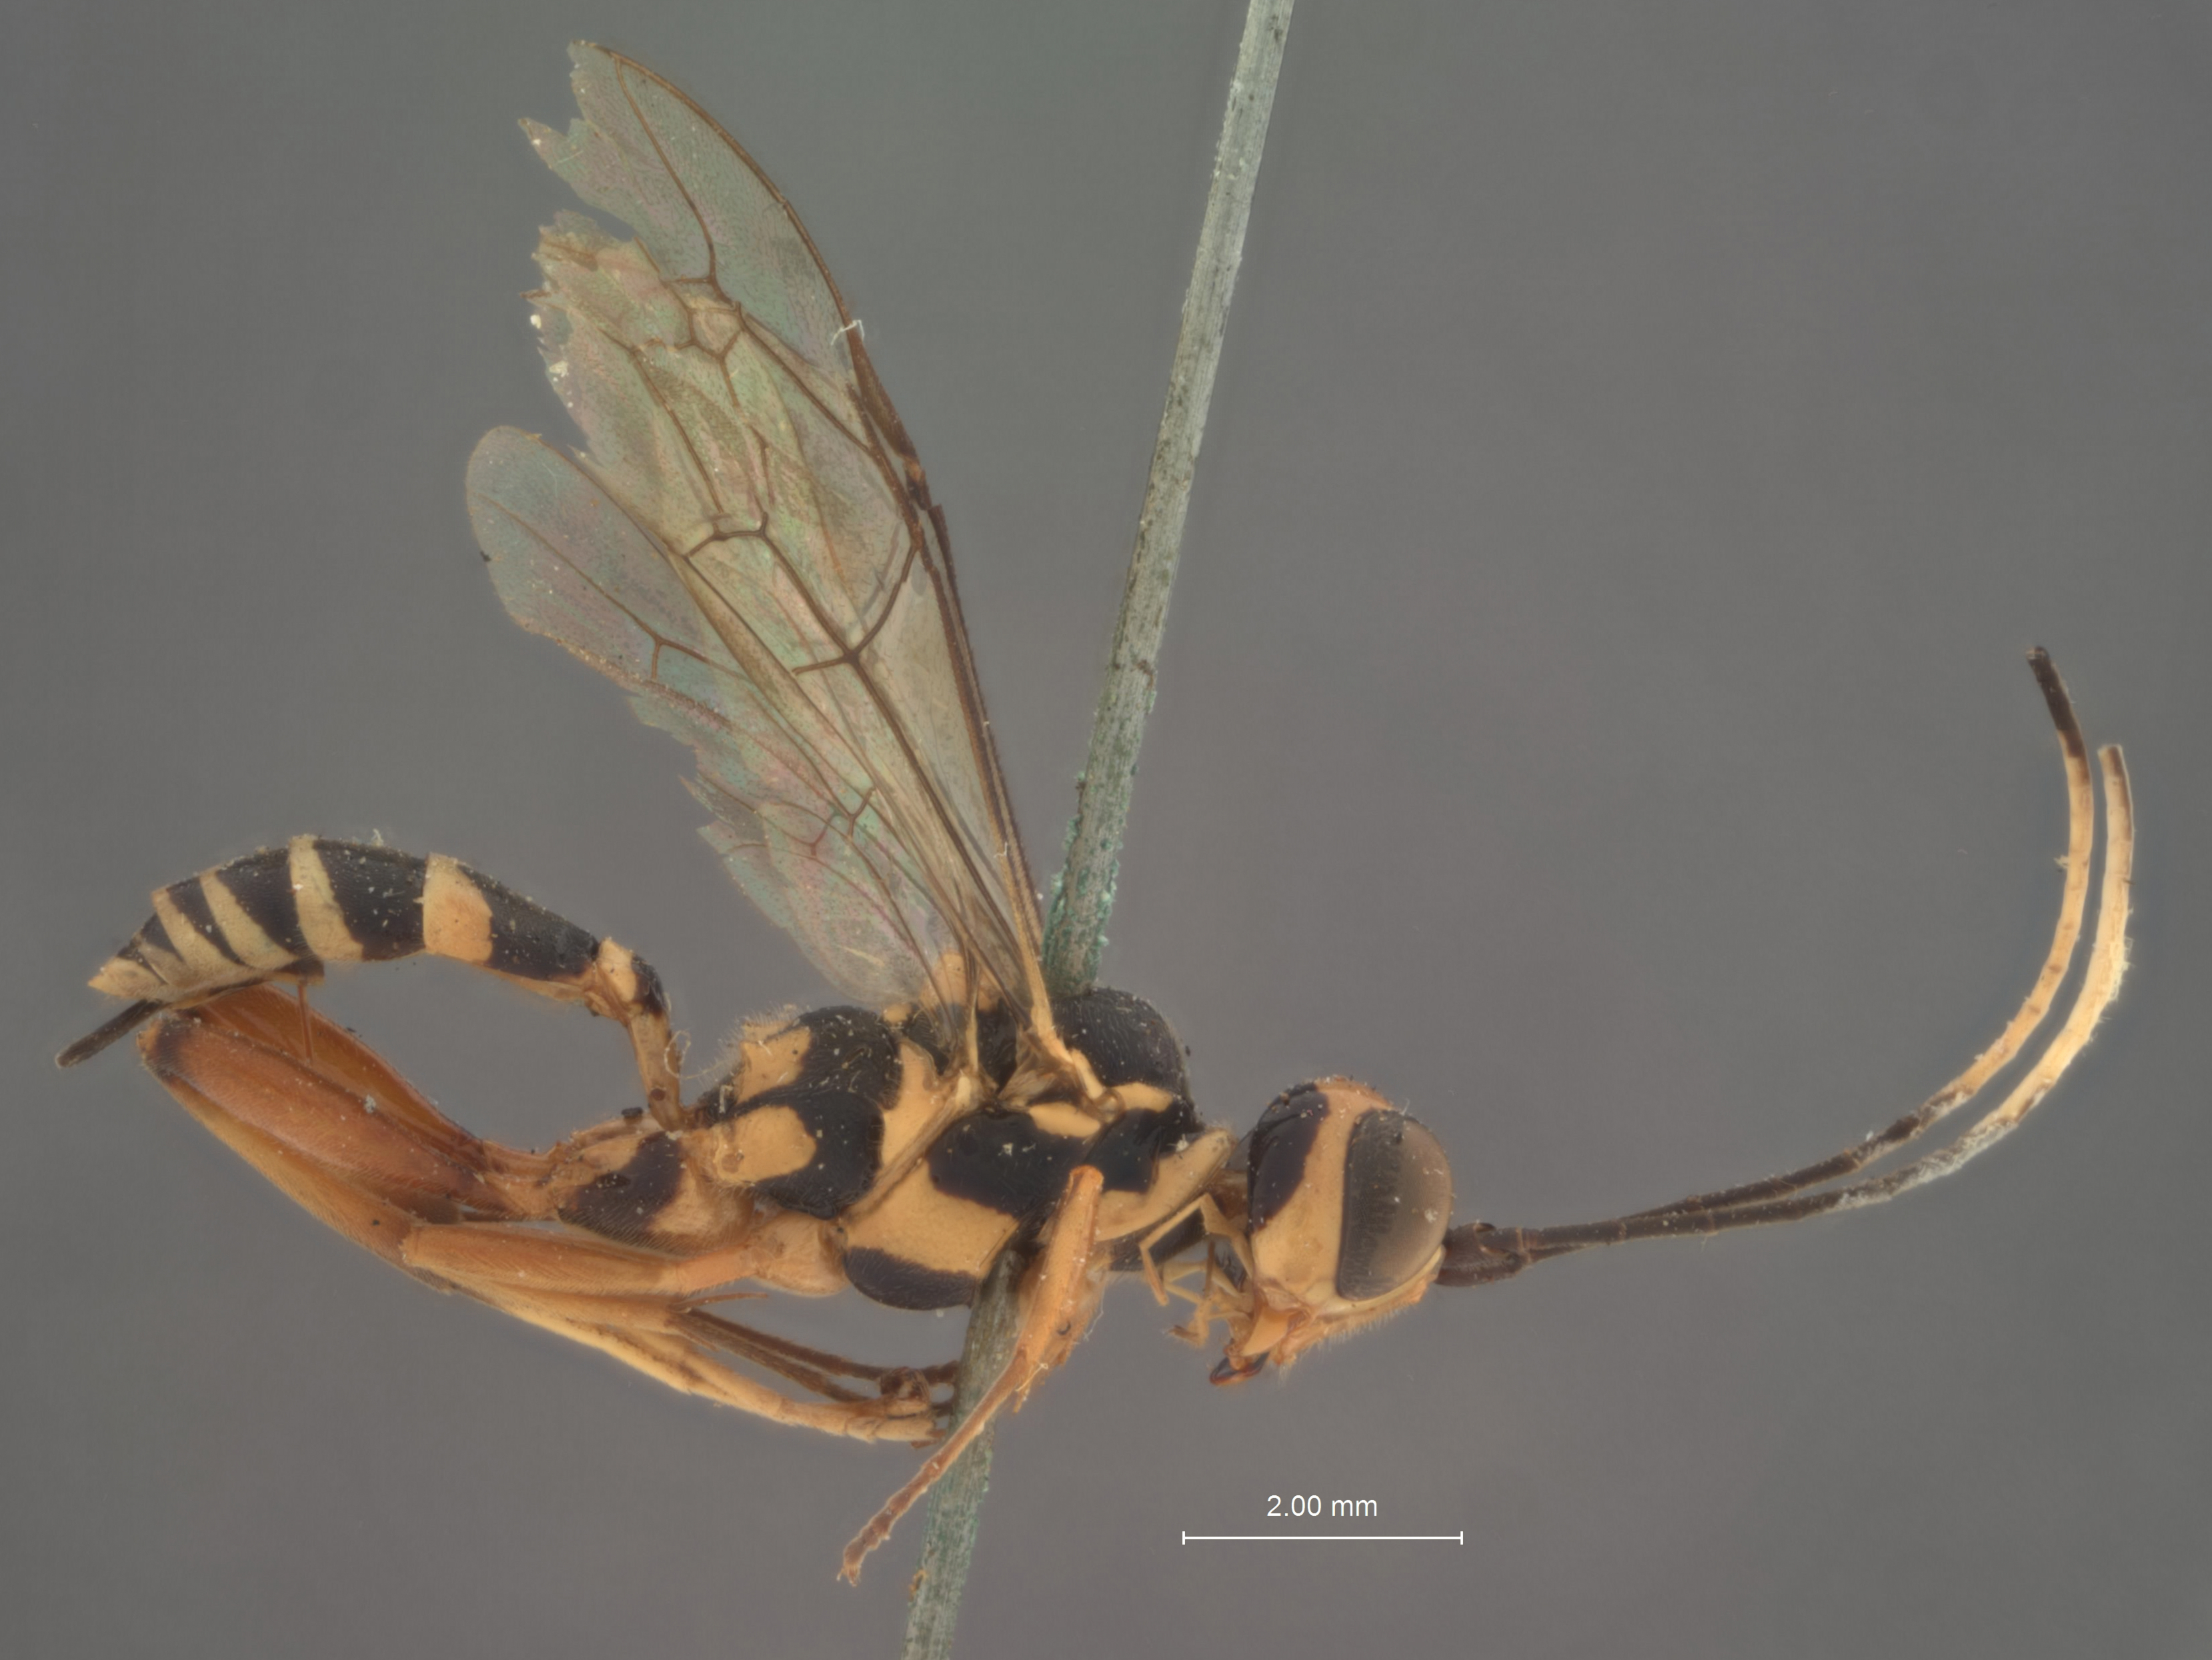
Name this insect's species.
Elasmognathias dentatus
